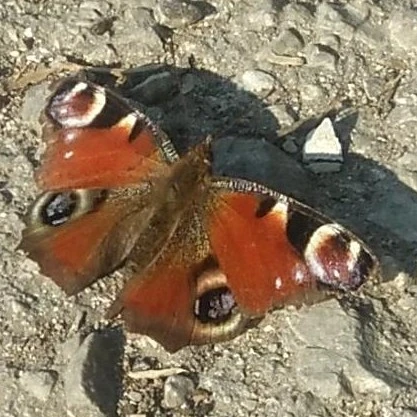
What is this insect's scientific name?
Aglais io
